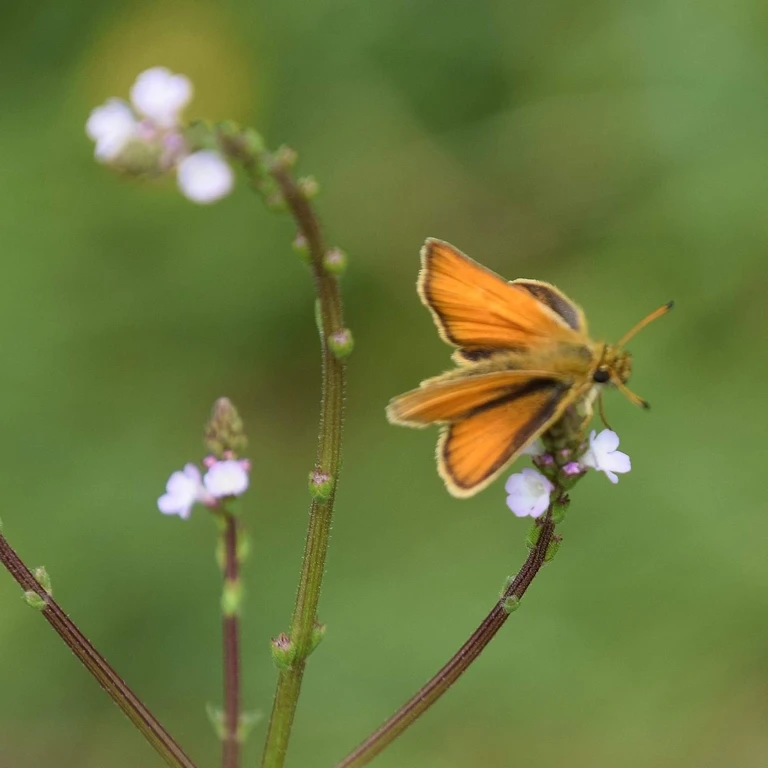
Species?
Thymelicus lineola
